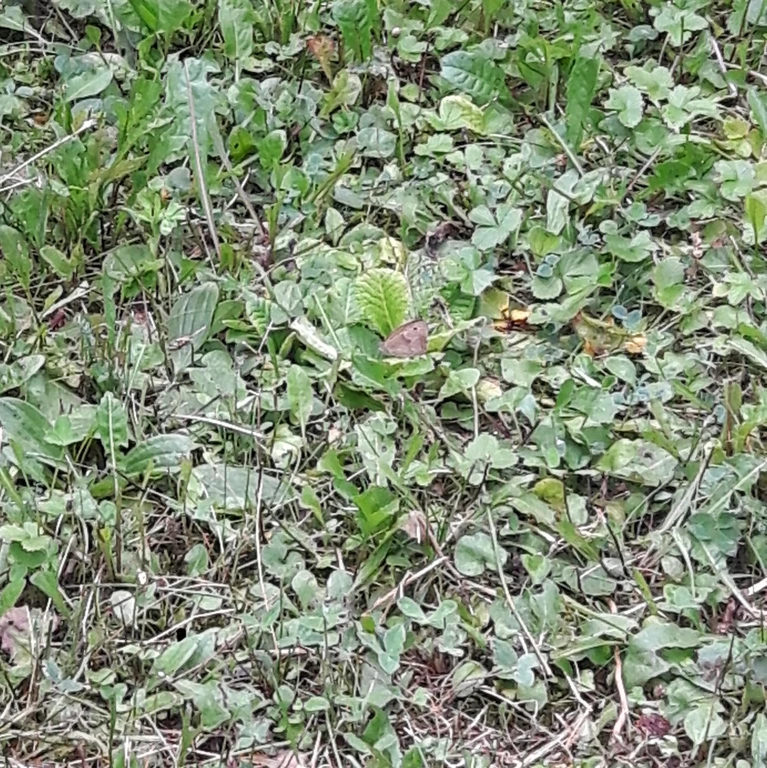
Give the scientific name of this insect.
Maniola jurtina
